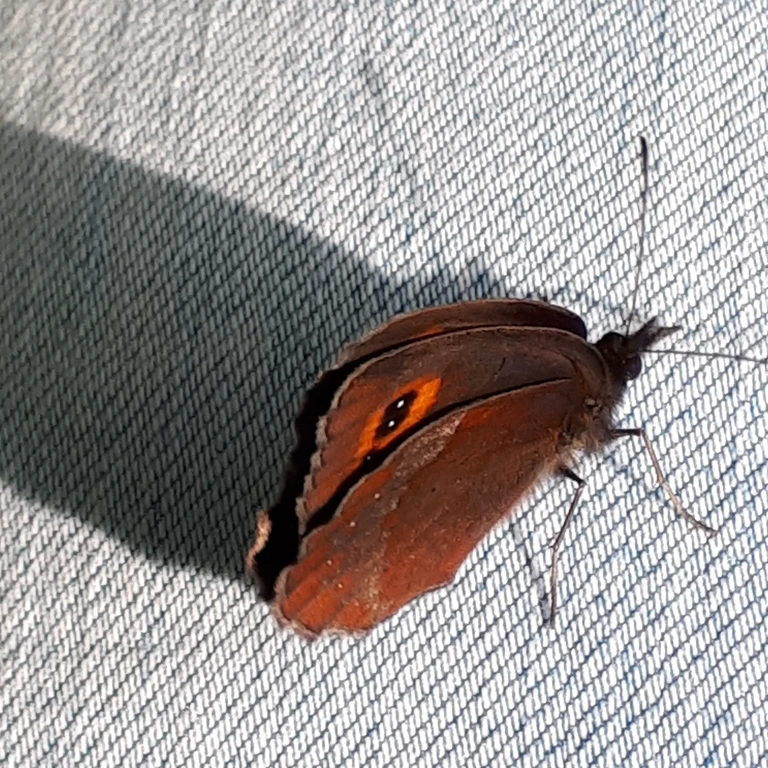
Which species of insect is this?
Erebia aethiops
